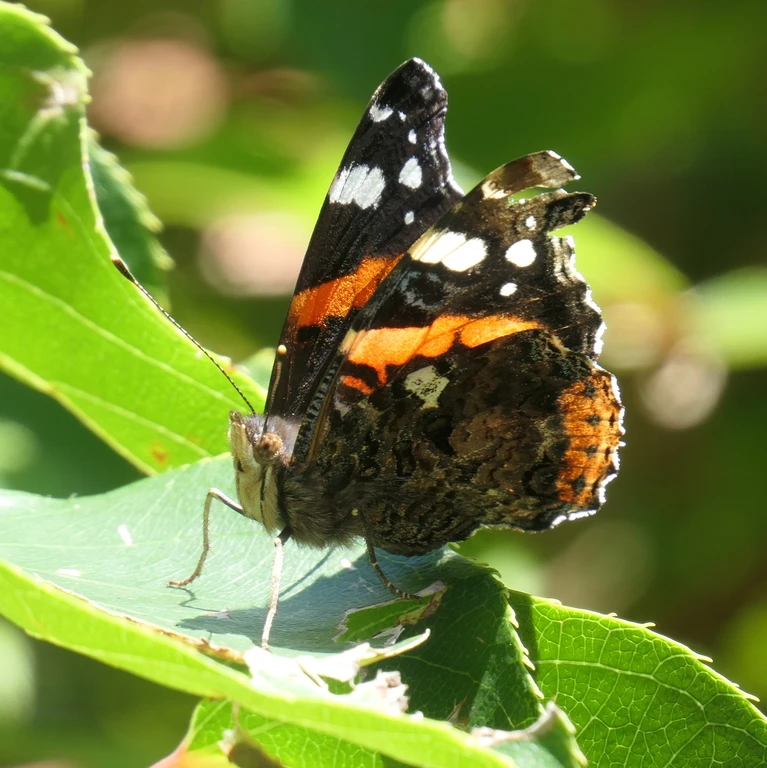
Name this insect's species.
Vanessa atalanta
